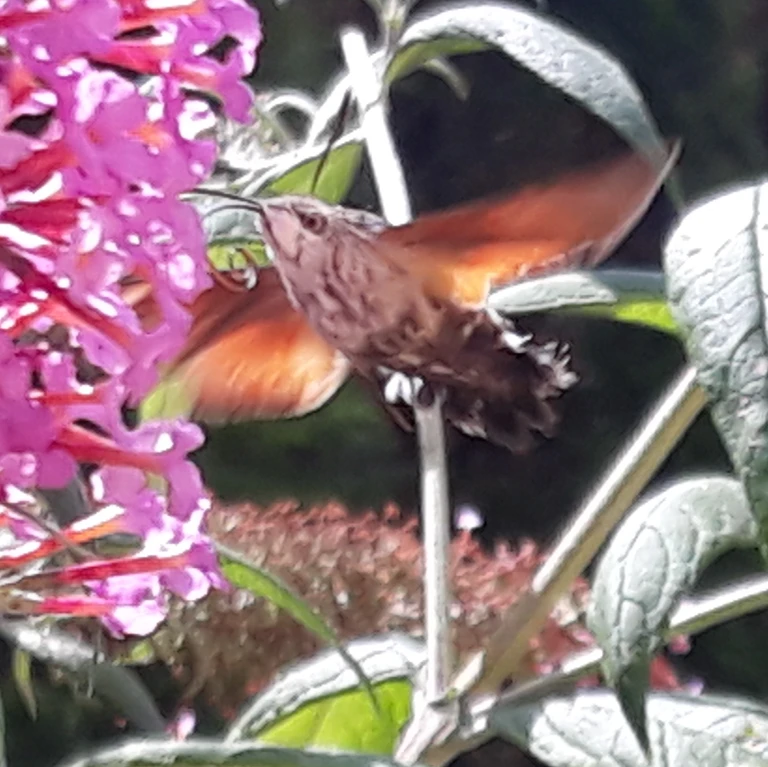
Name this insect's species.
Macroglossum stellatarum
